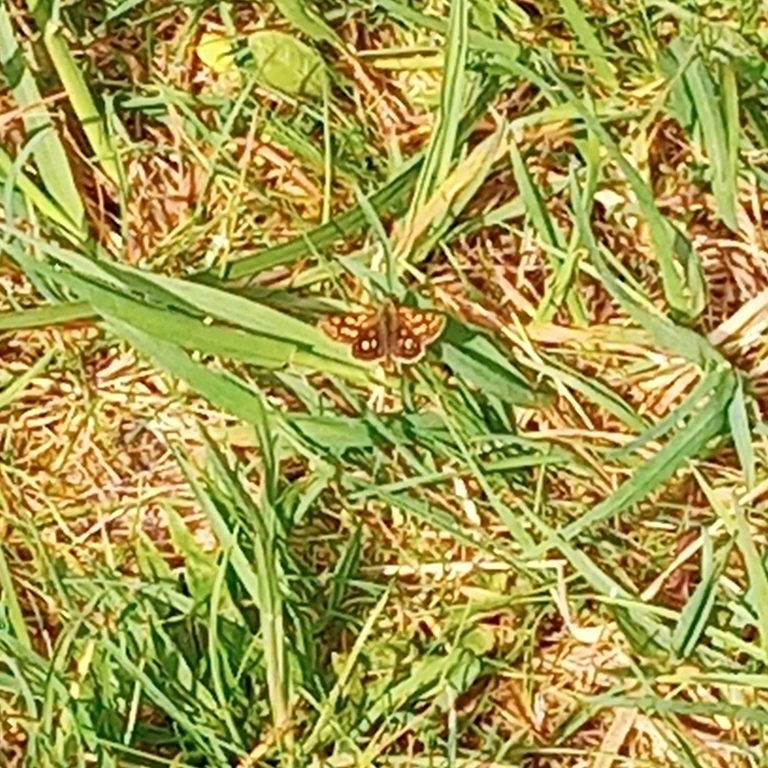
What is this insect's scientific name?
Carterocephalus palaemon
